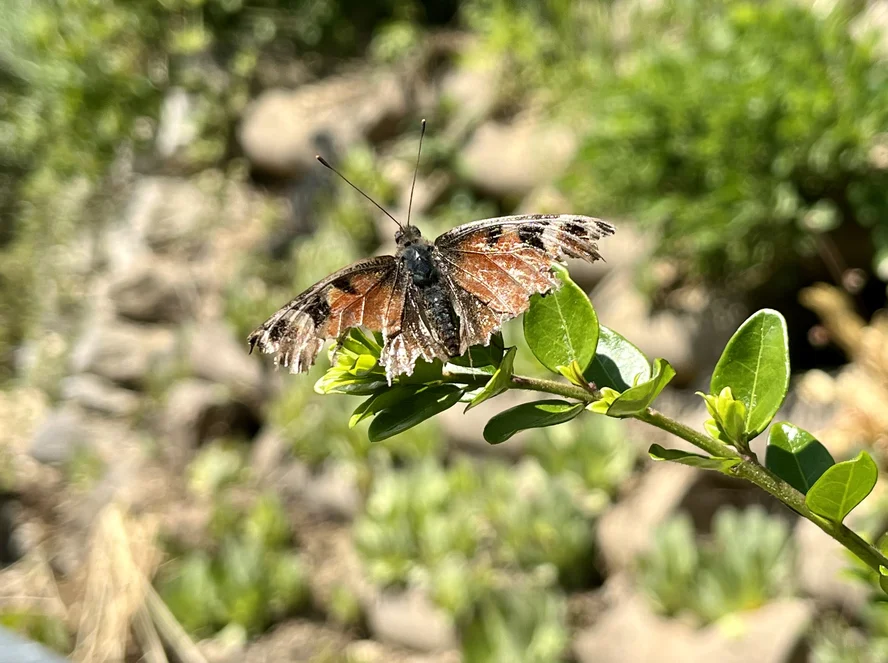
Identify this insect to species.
Aglais io
